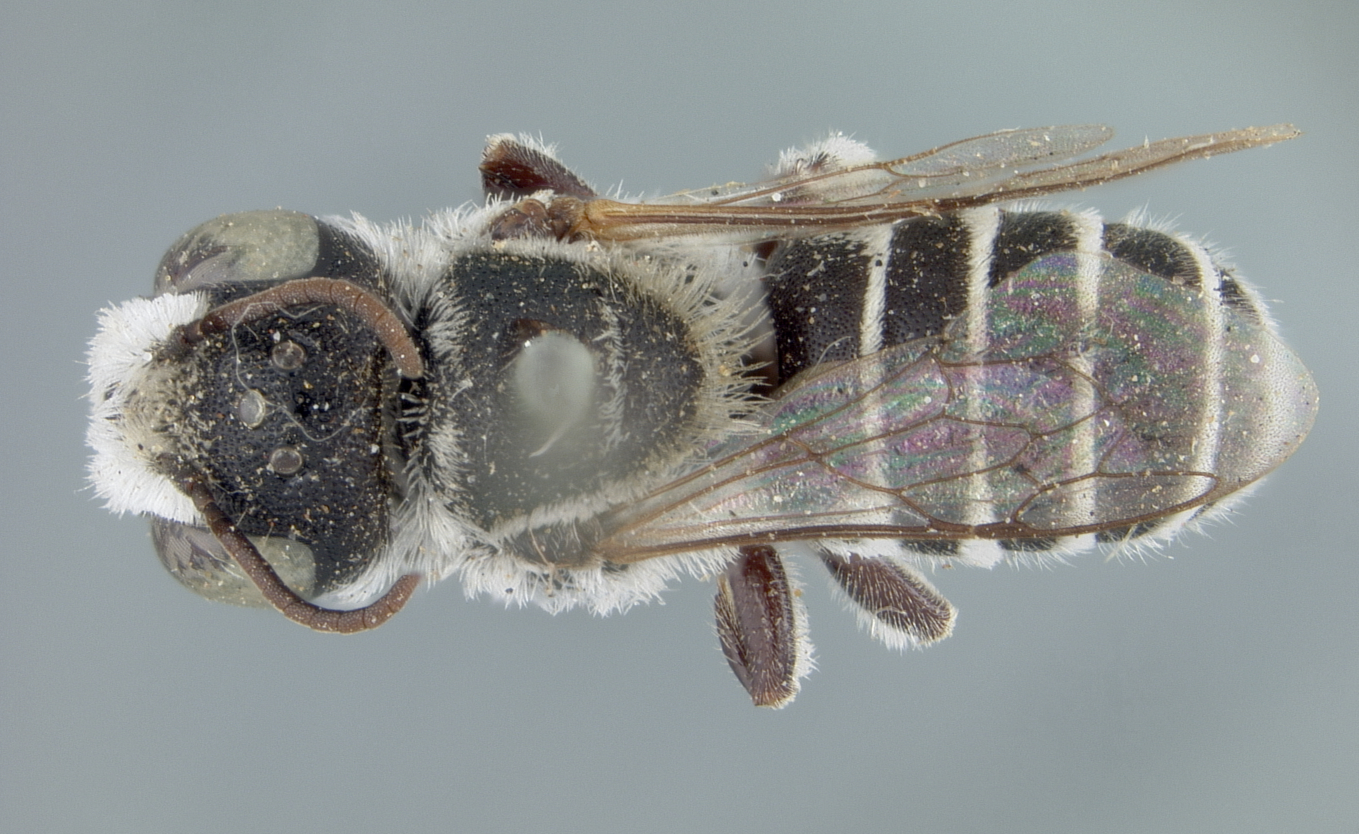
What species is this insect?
Heriades meliloti
